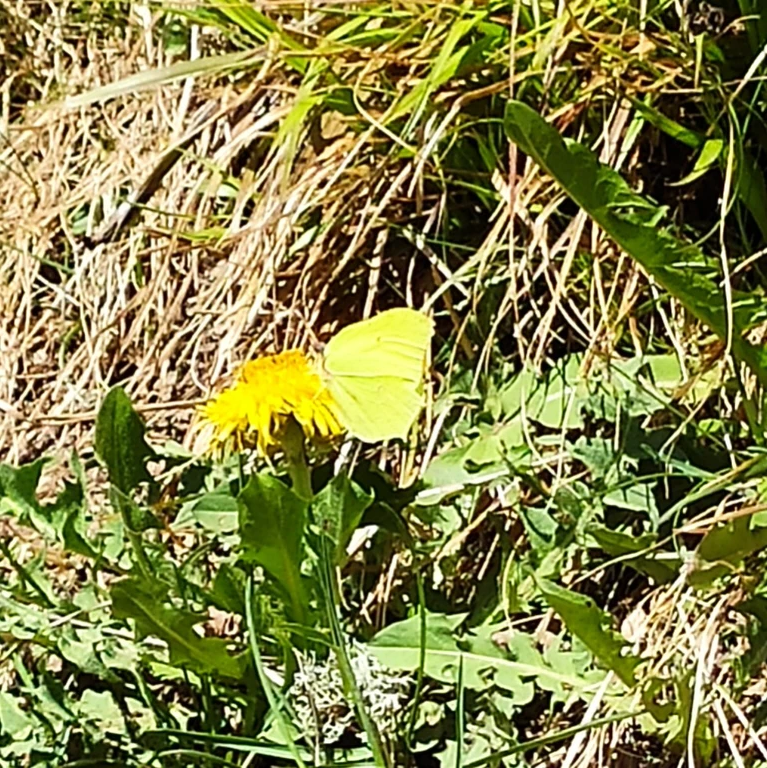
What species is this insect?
Gonepteryx rhamni
